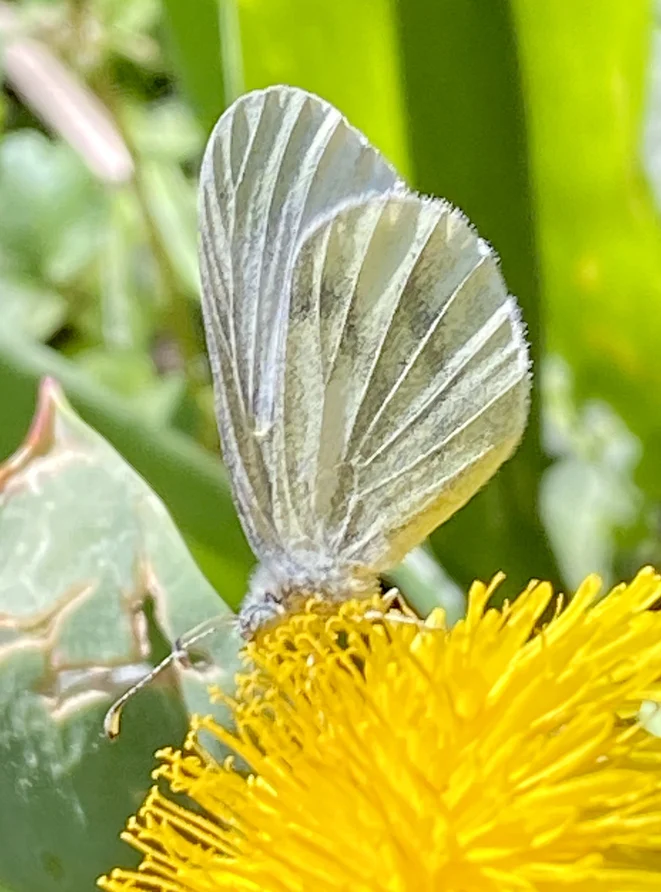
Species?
Leptidea sinapis/juvernica
